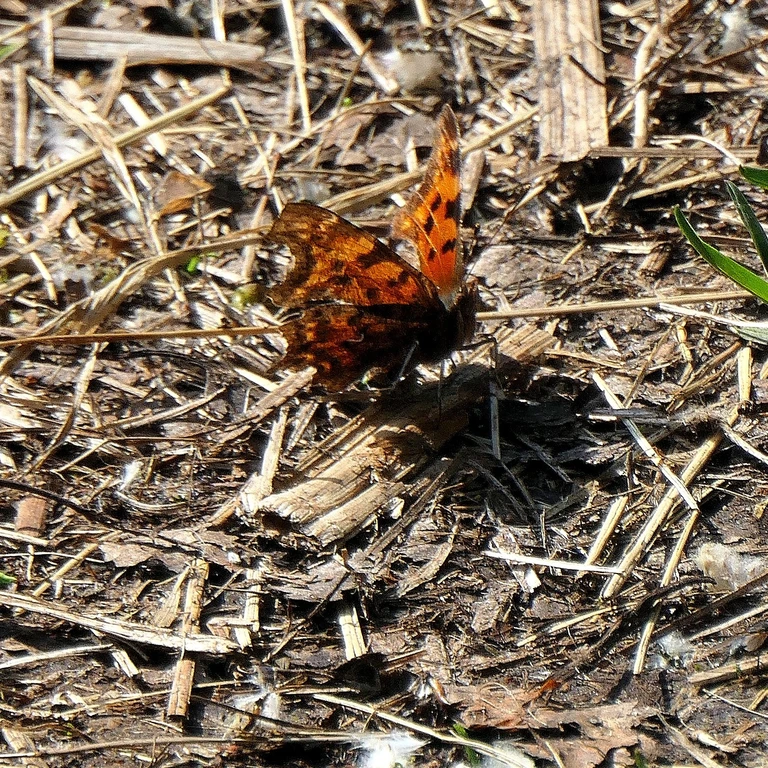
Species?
Polygonia c-album
